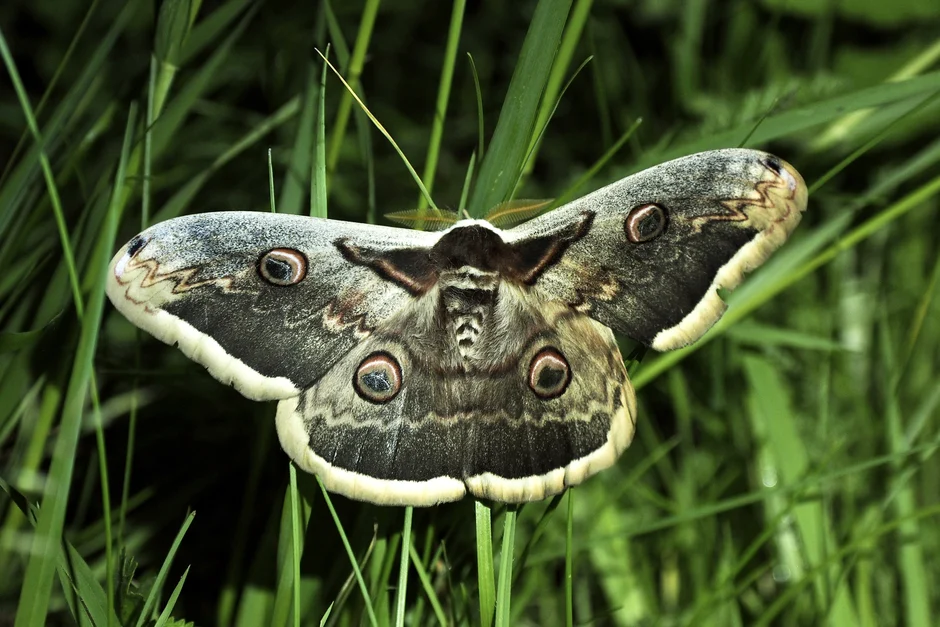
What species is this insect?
Saturnia pyri
